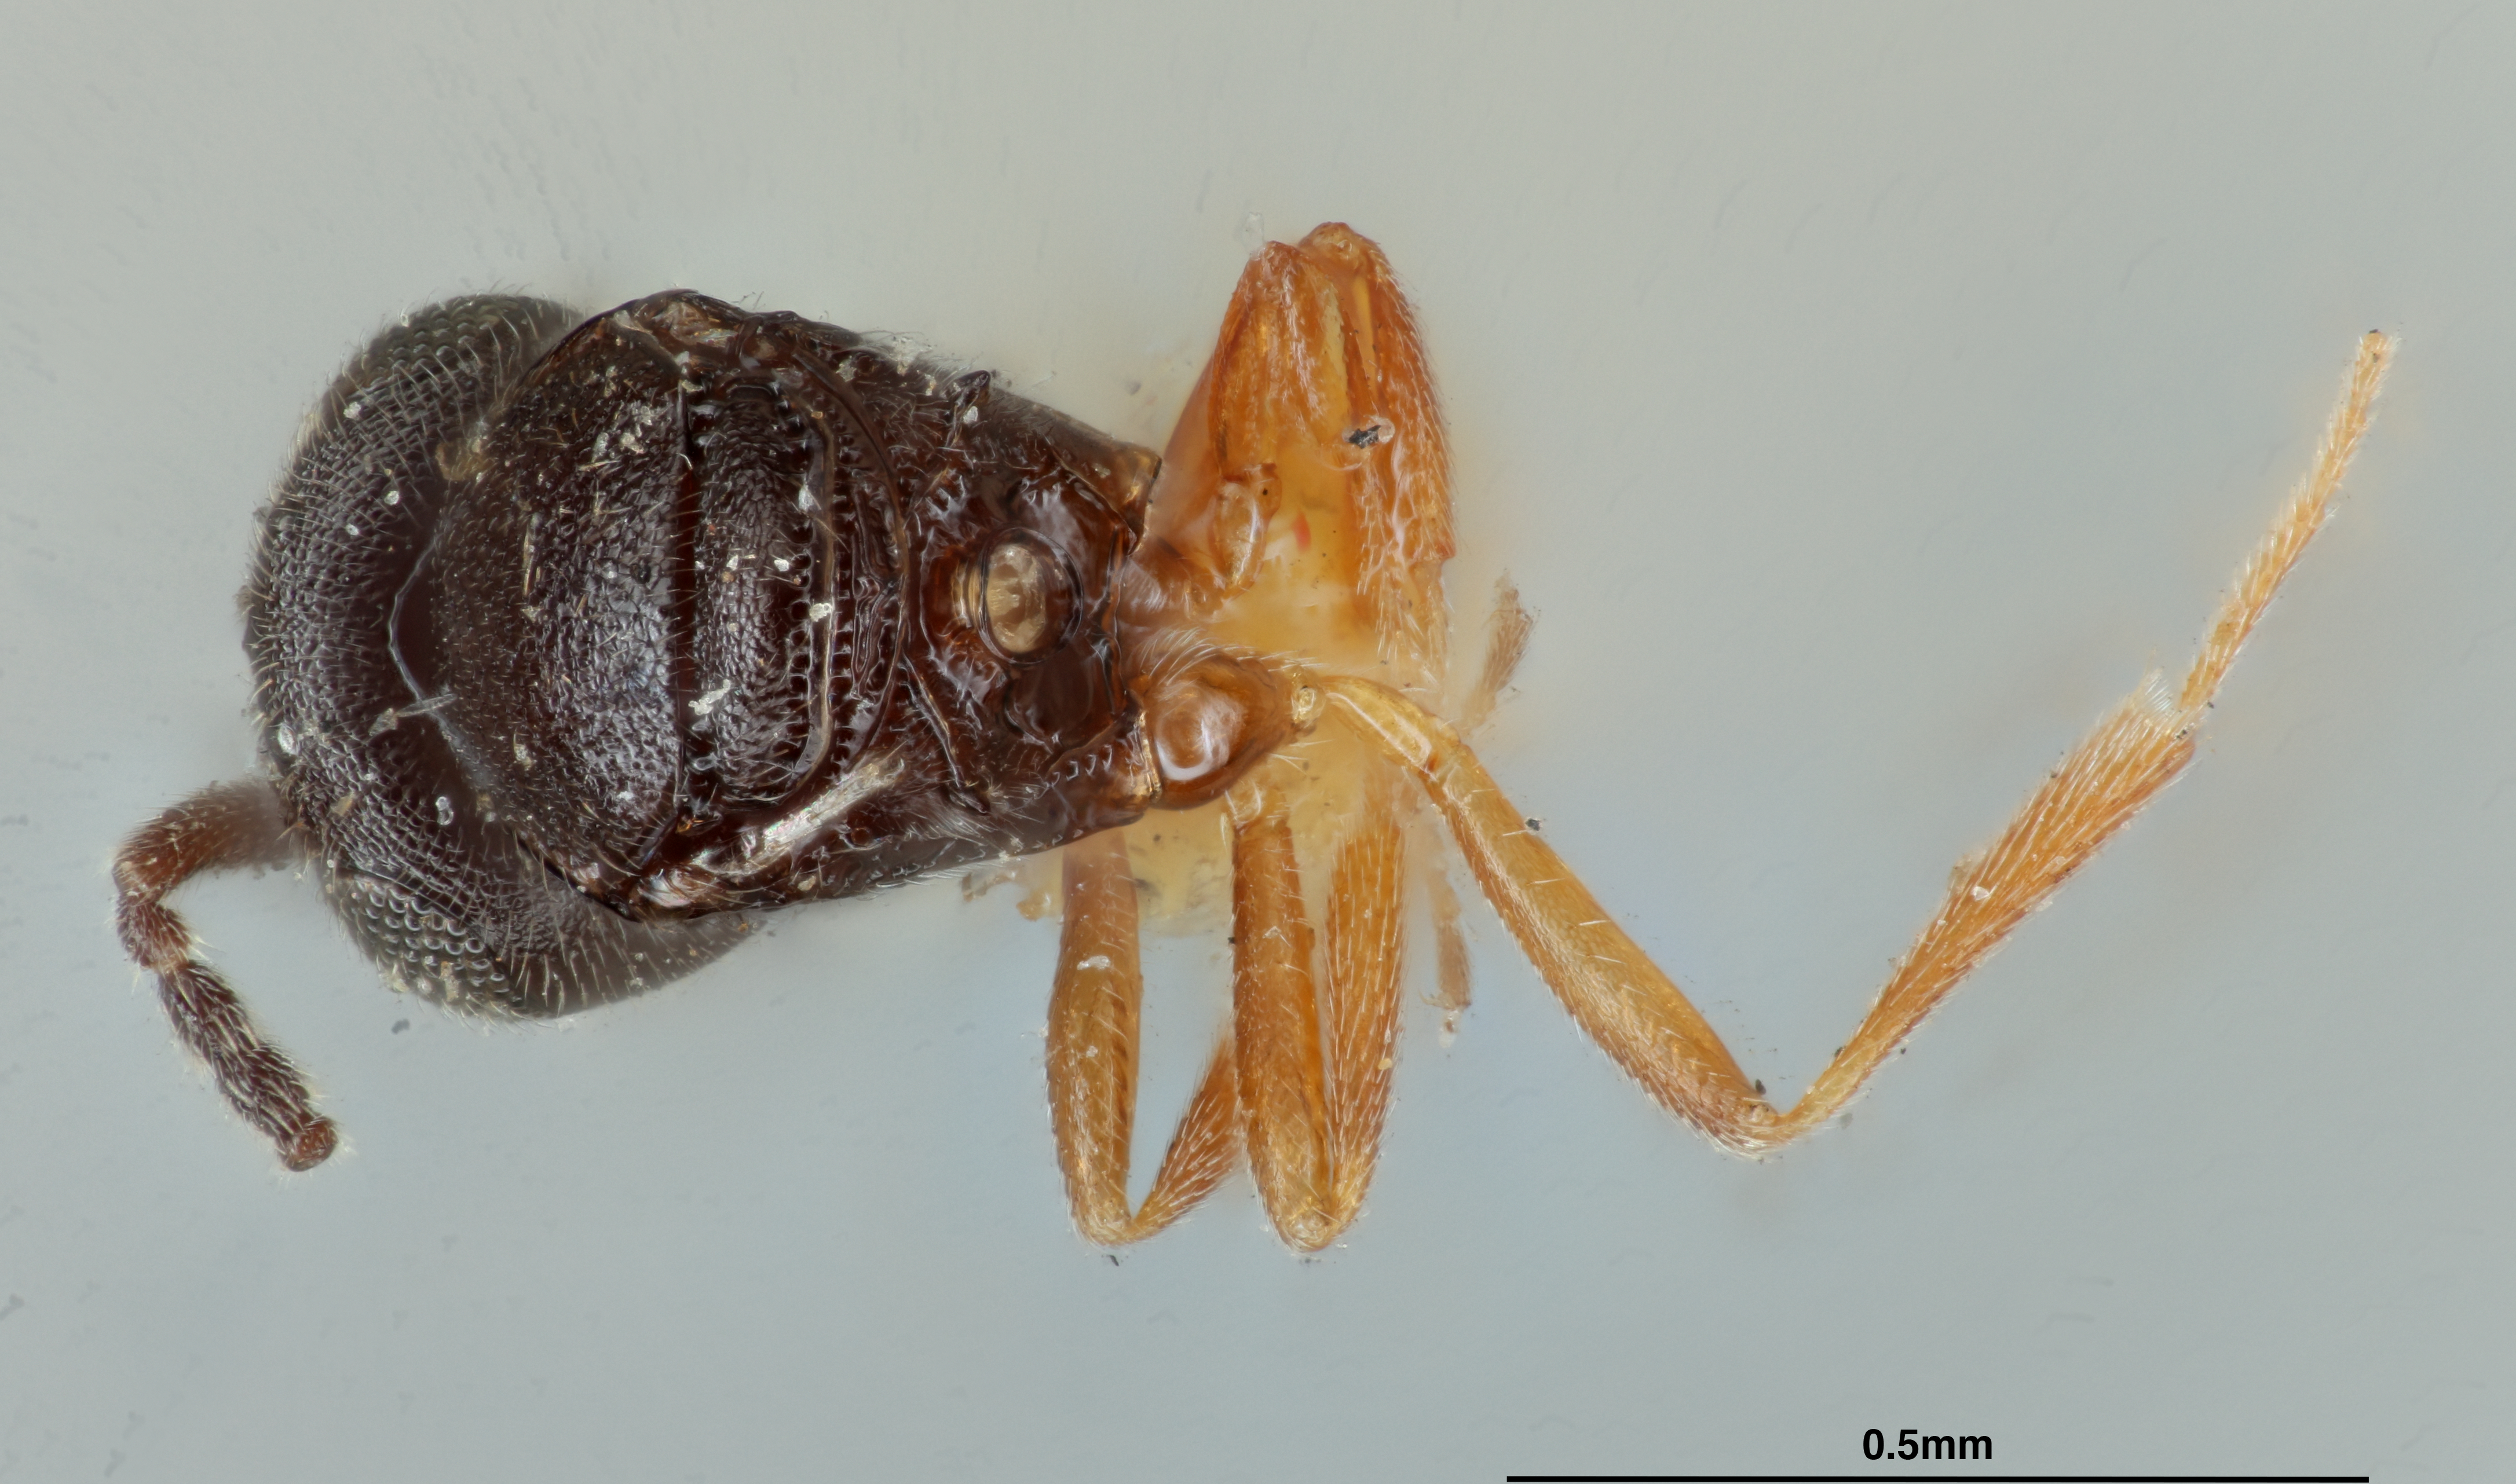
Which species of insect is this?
Hoplogryon rufipes
